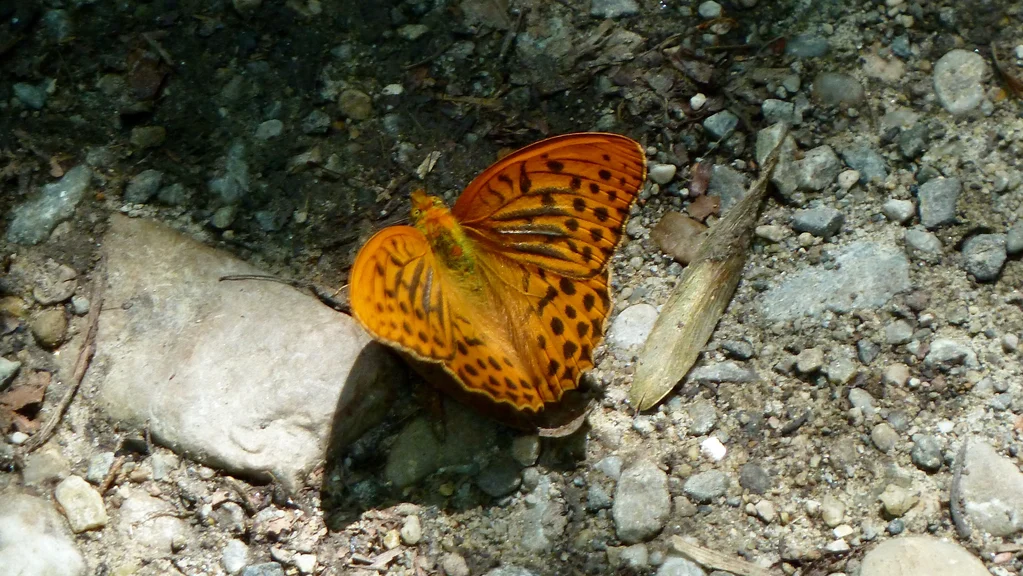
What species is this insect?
Argynnis paphia
